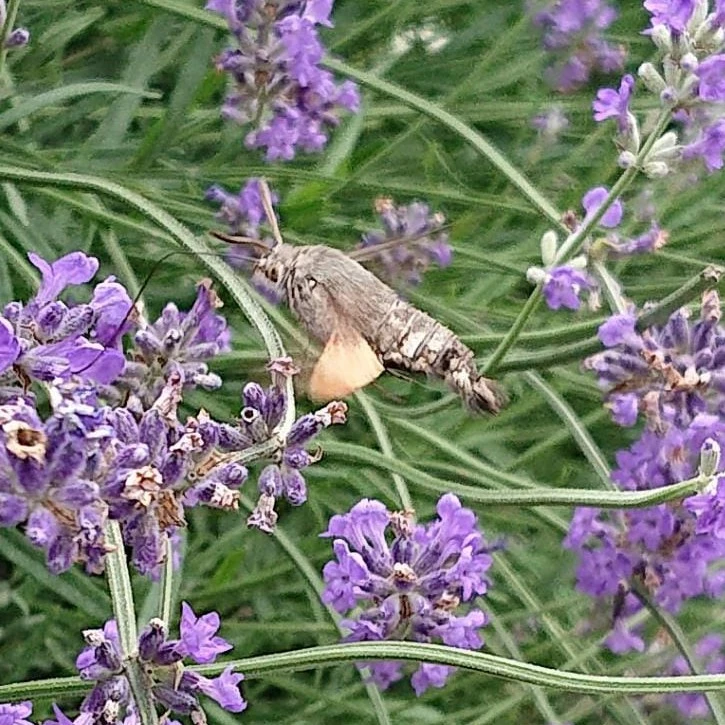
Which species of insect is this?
Macroglossum stellatarum
